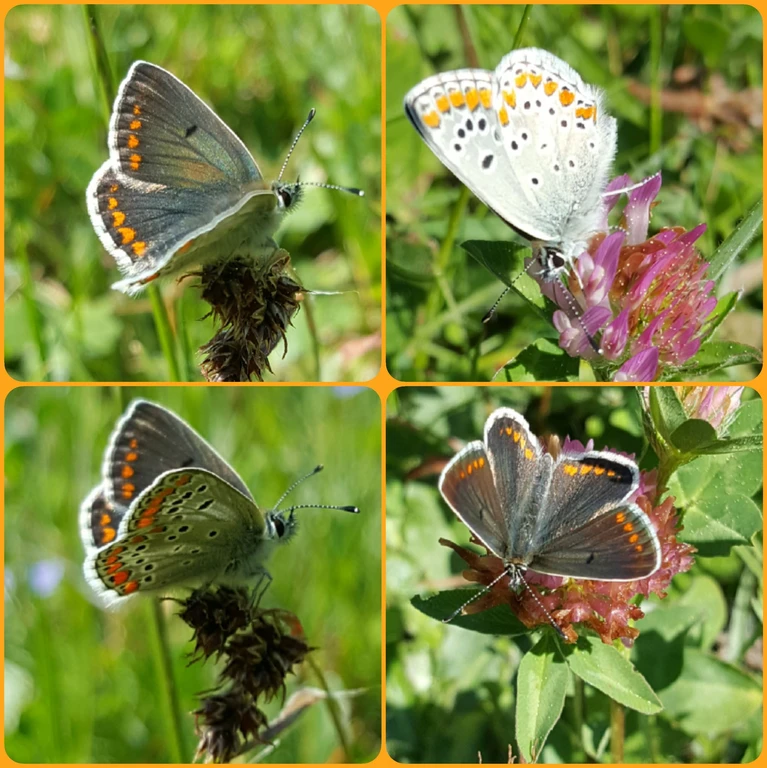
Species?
Aricia agestis/artaxerxes
